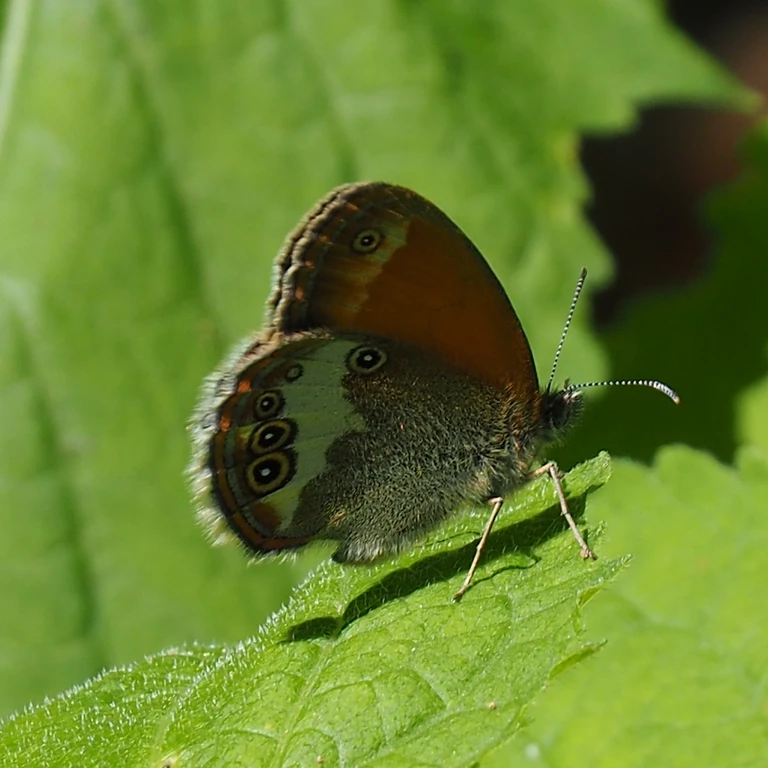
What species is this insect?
Coenonympha arcania
